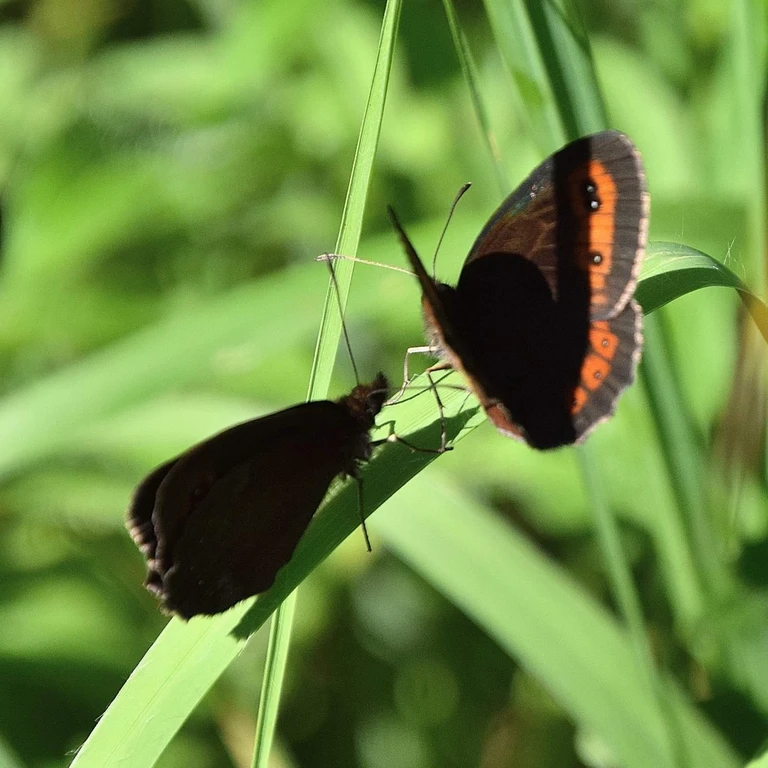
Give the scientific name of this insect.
Erebia aethiops
